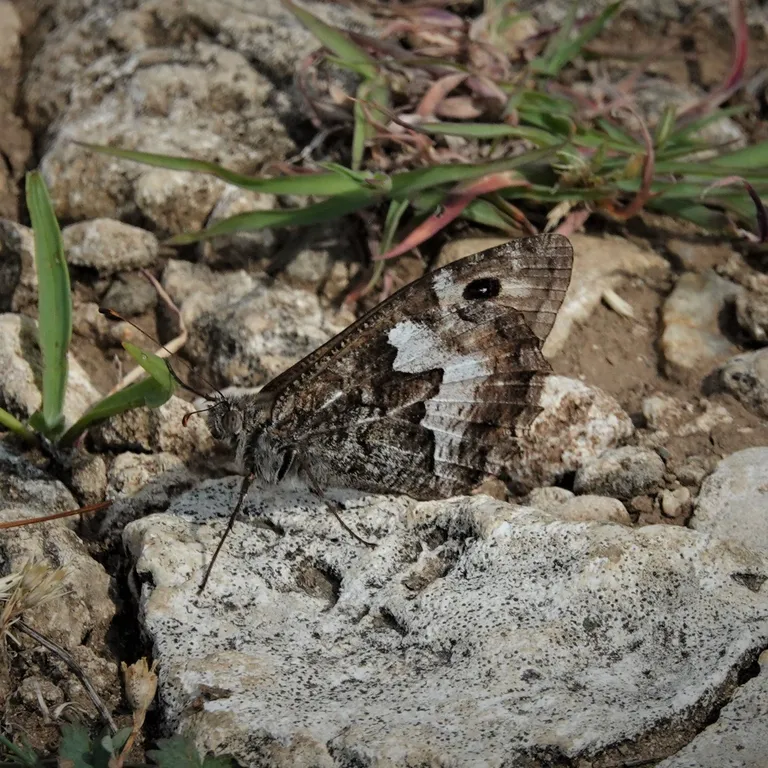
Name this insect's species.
Hipparchia semele
